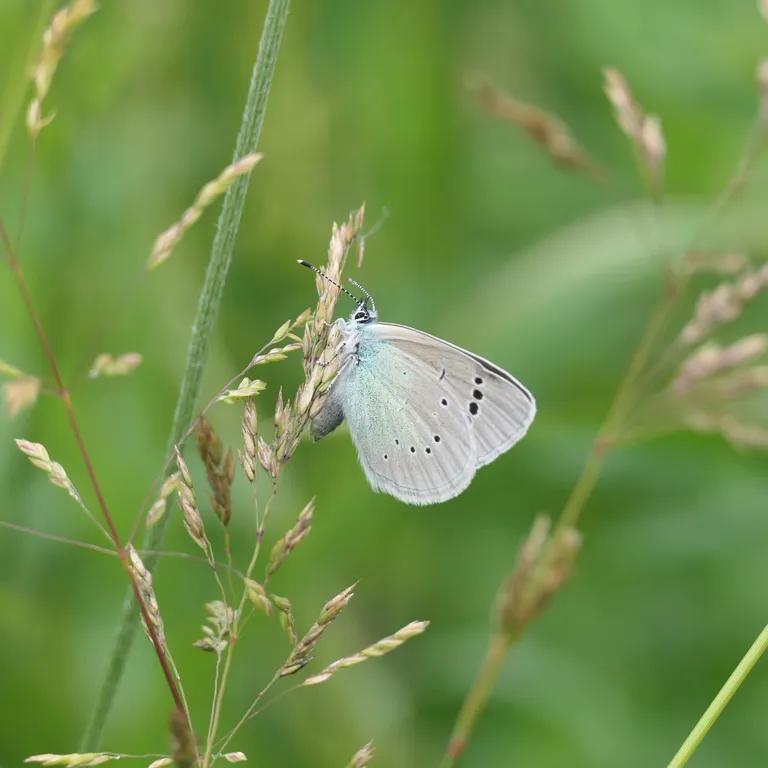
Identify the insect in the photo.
Glaucopsyche alexis
